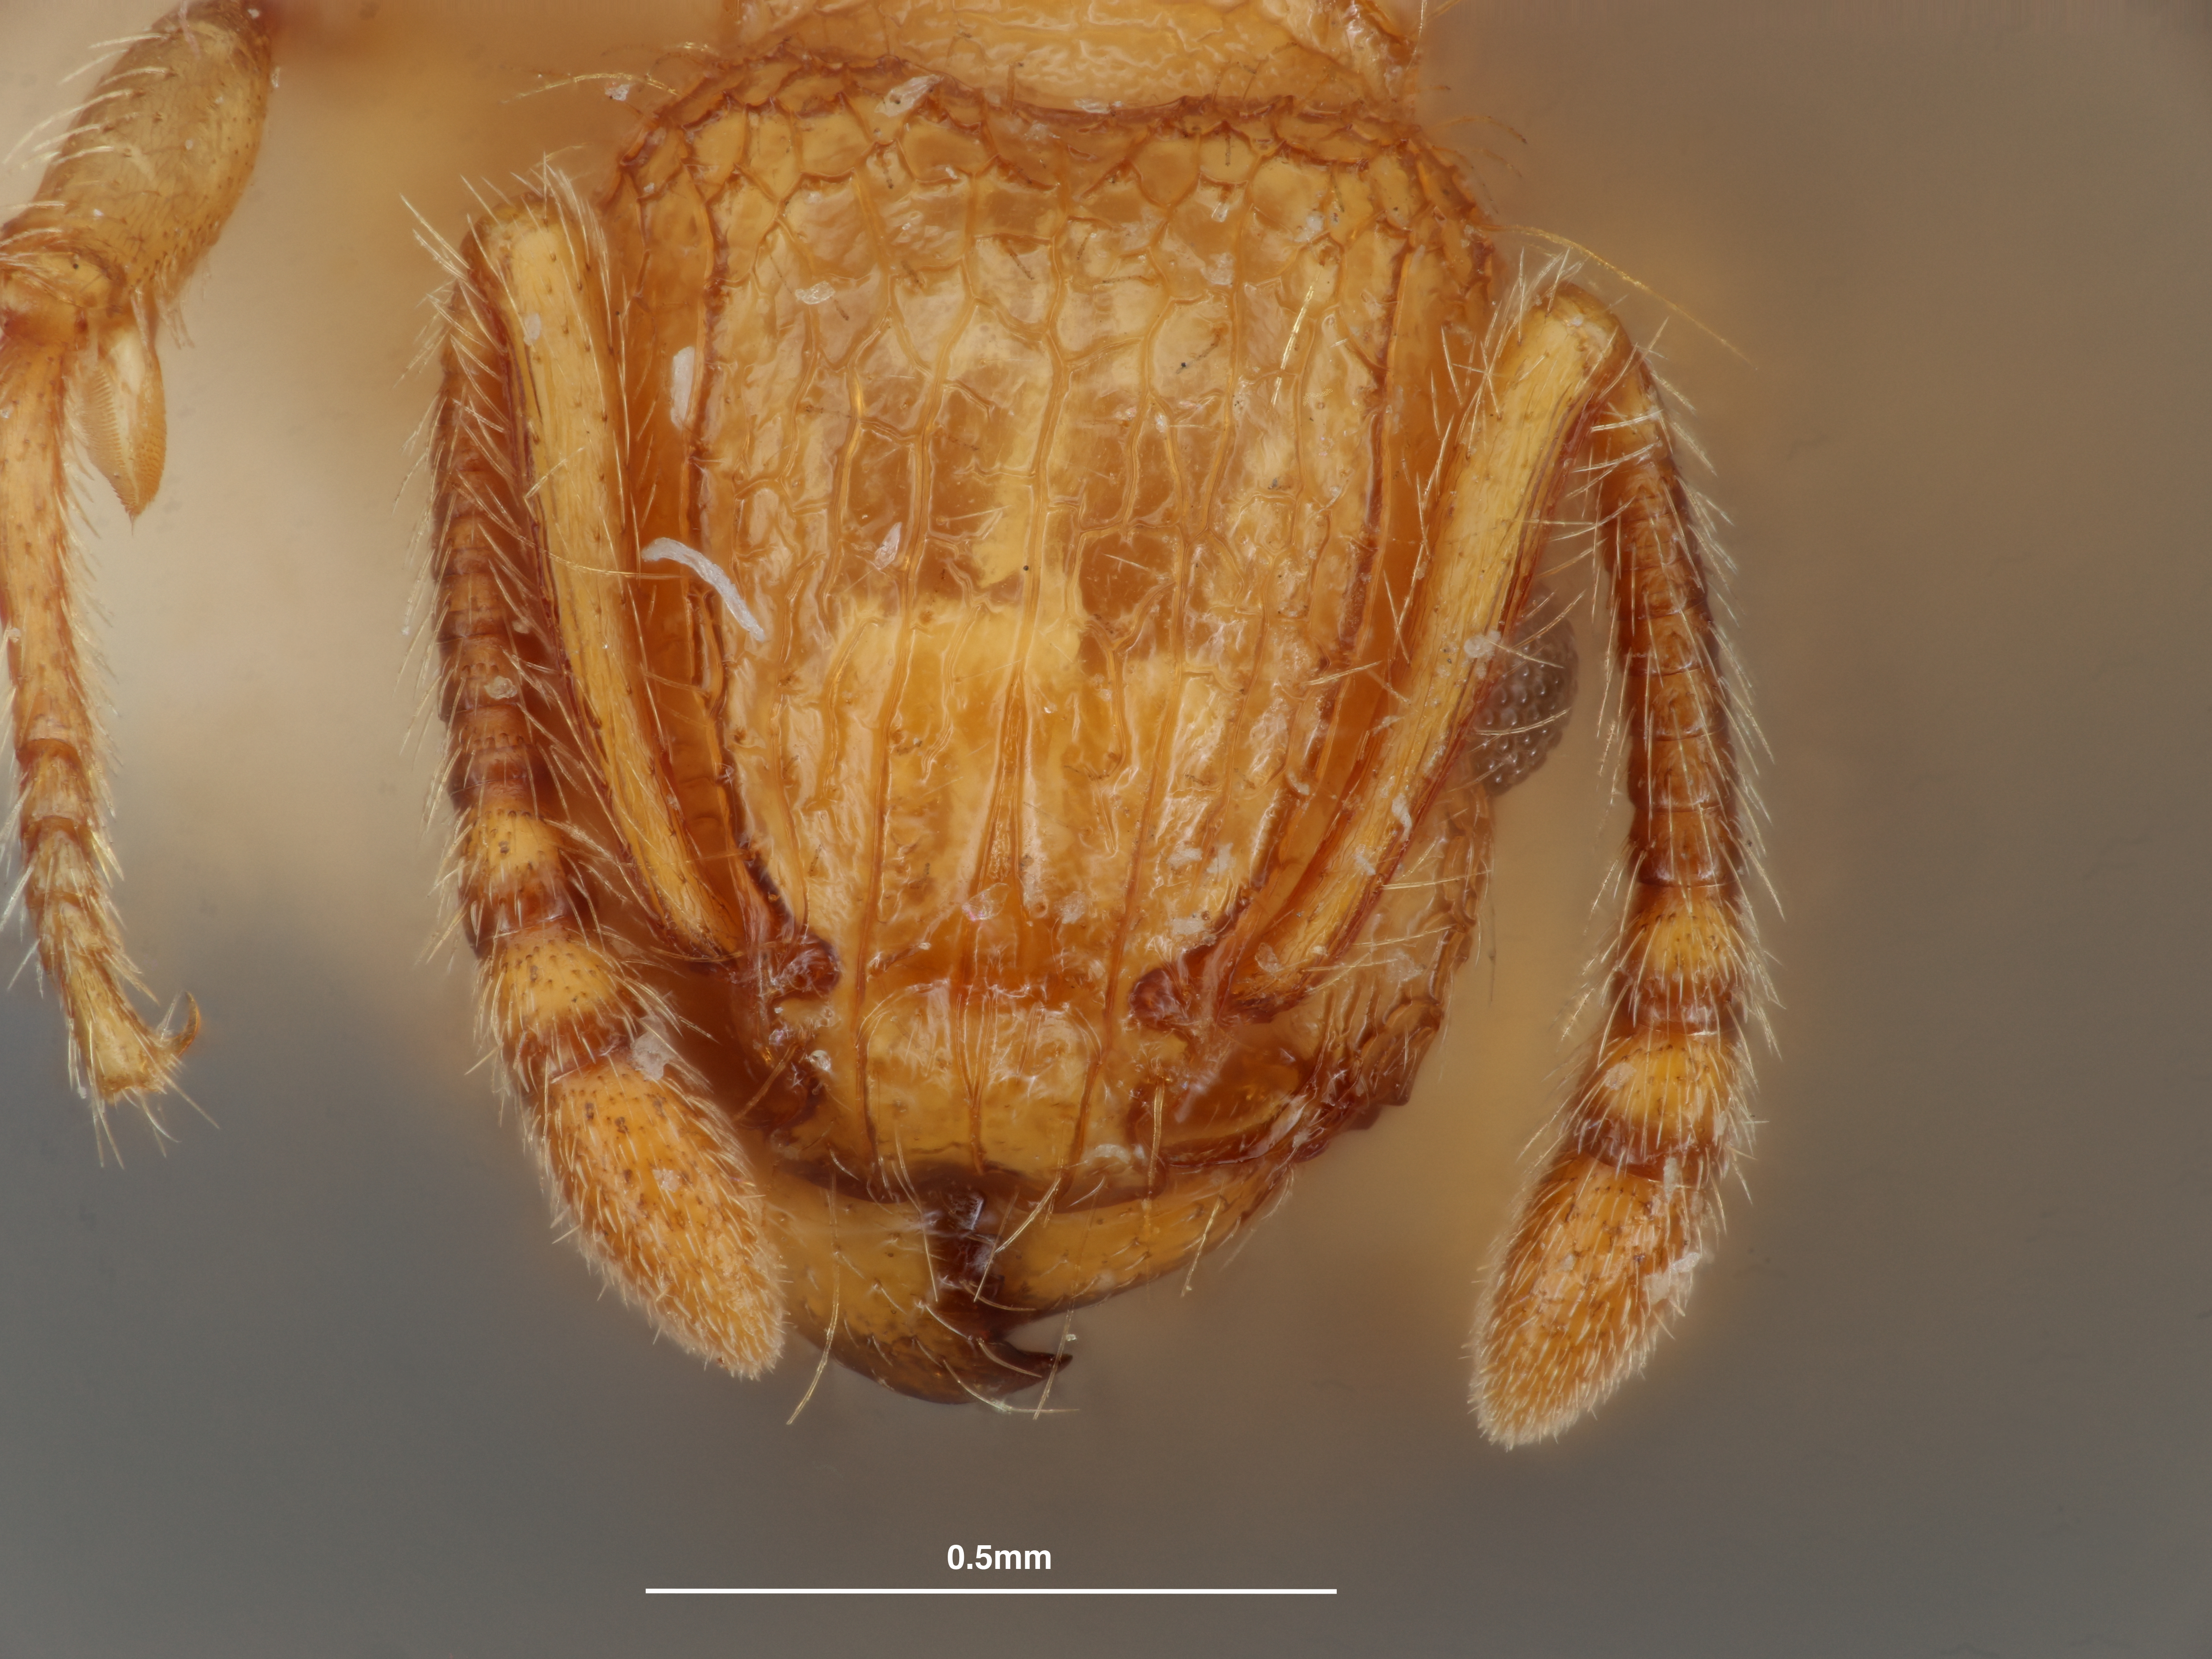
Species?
Tetramorium pacificum
